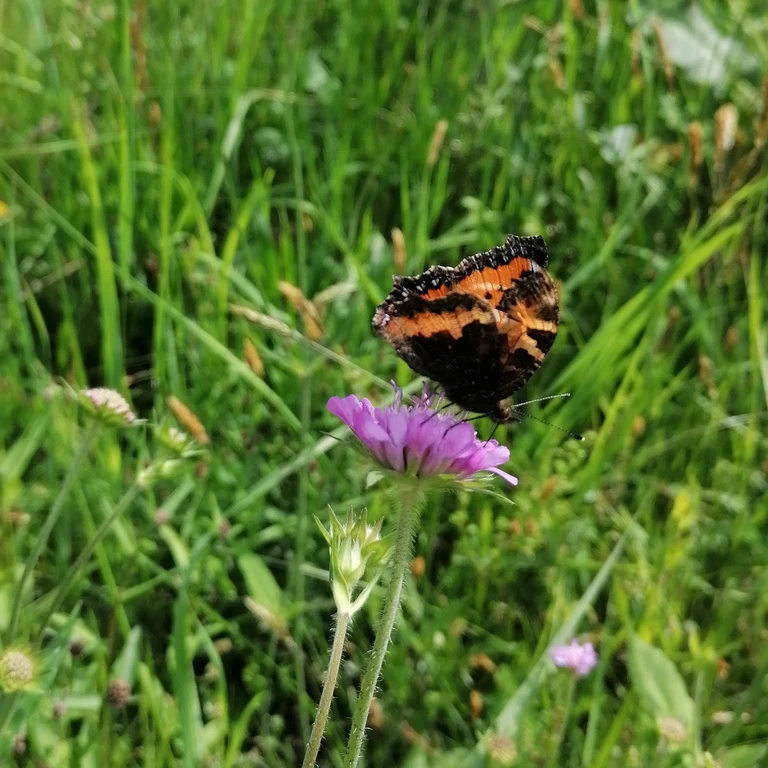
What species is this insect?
Aglais urticae
